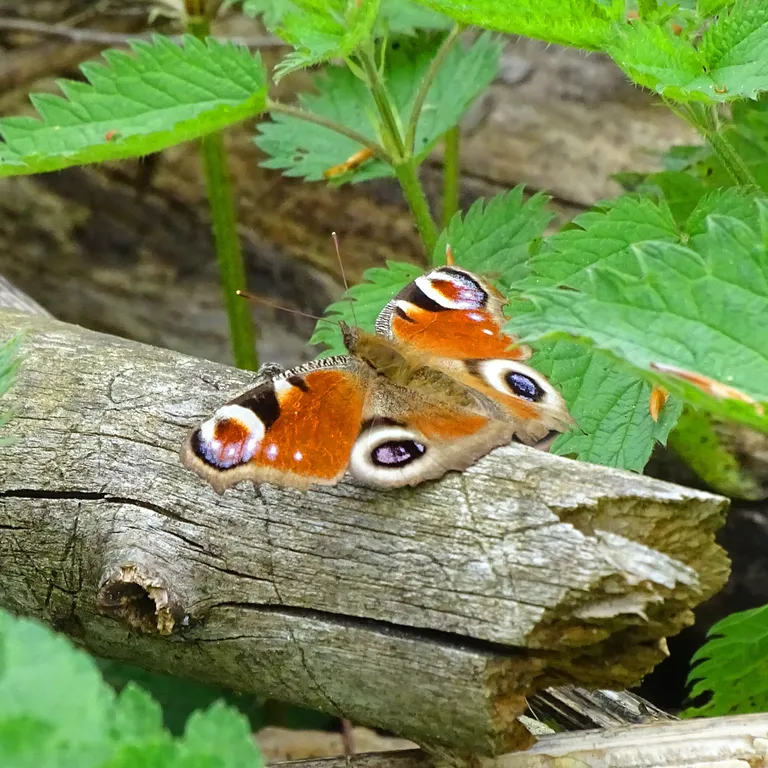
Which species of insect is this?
Aglais io
